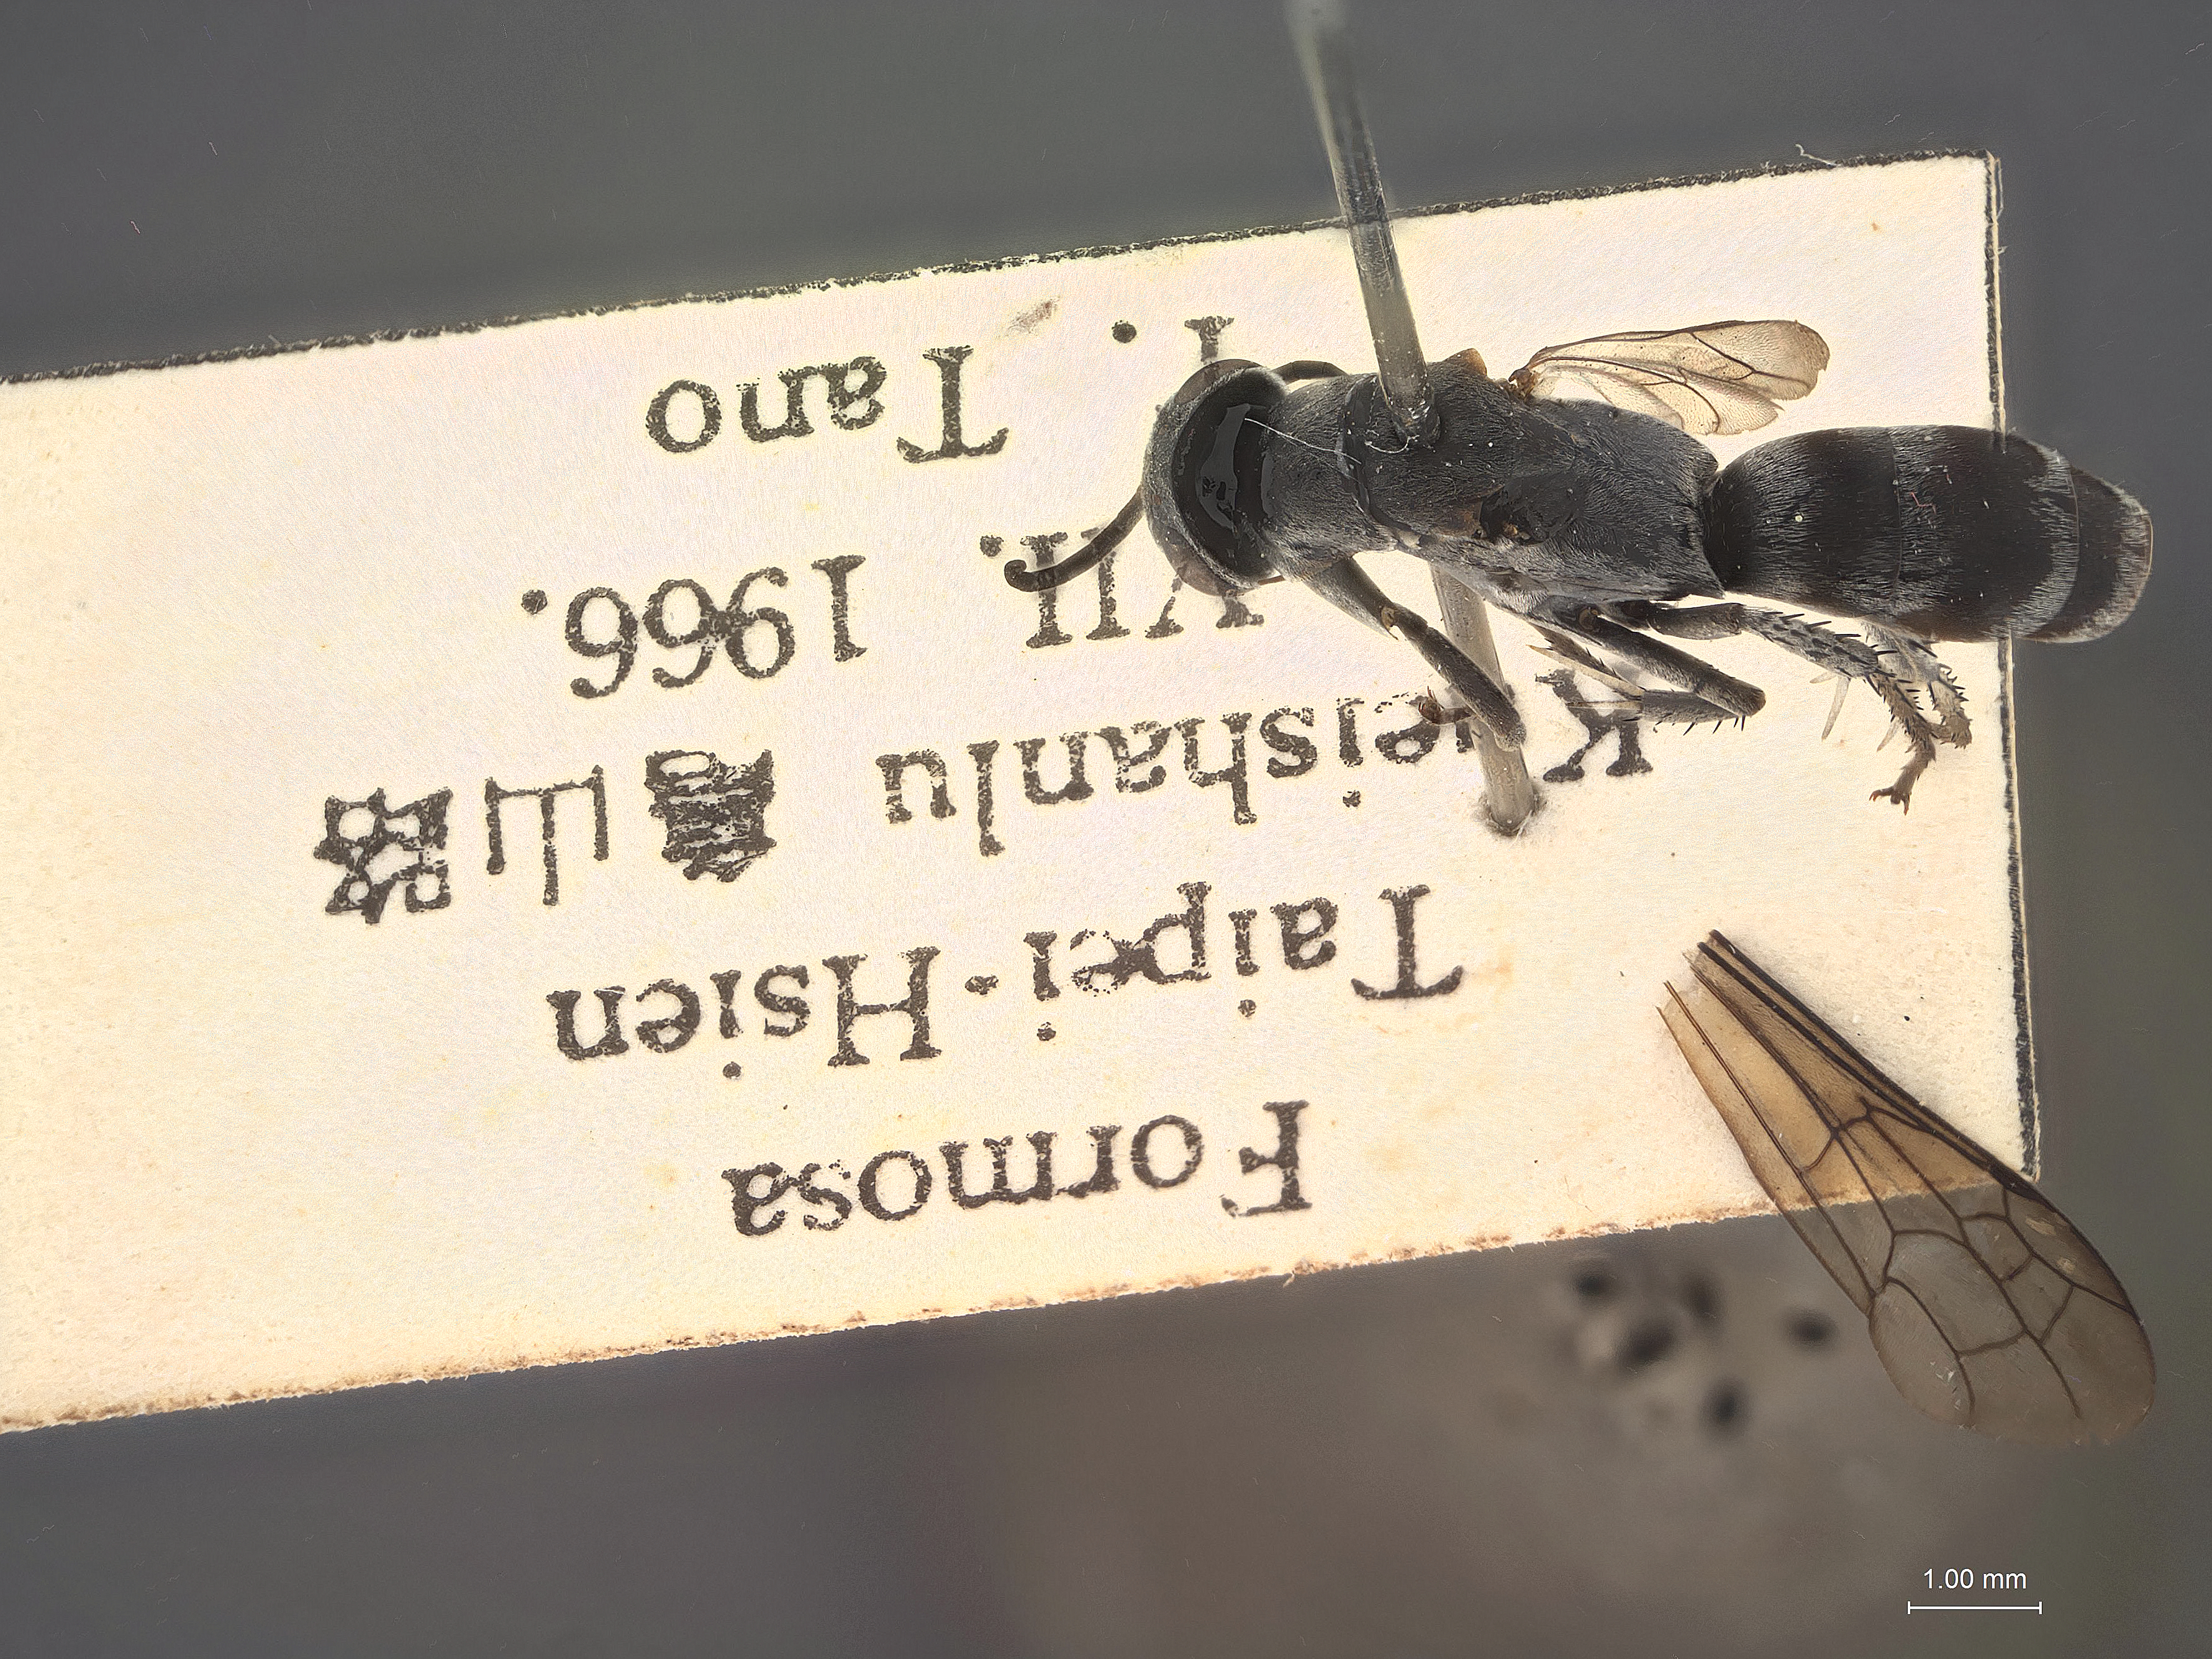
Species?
Homonotus taiwanus
